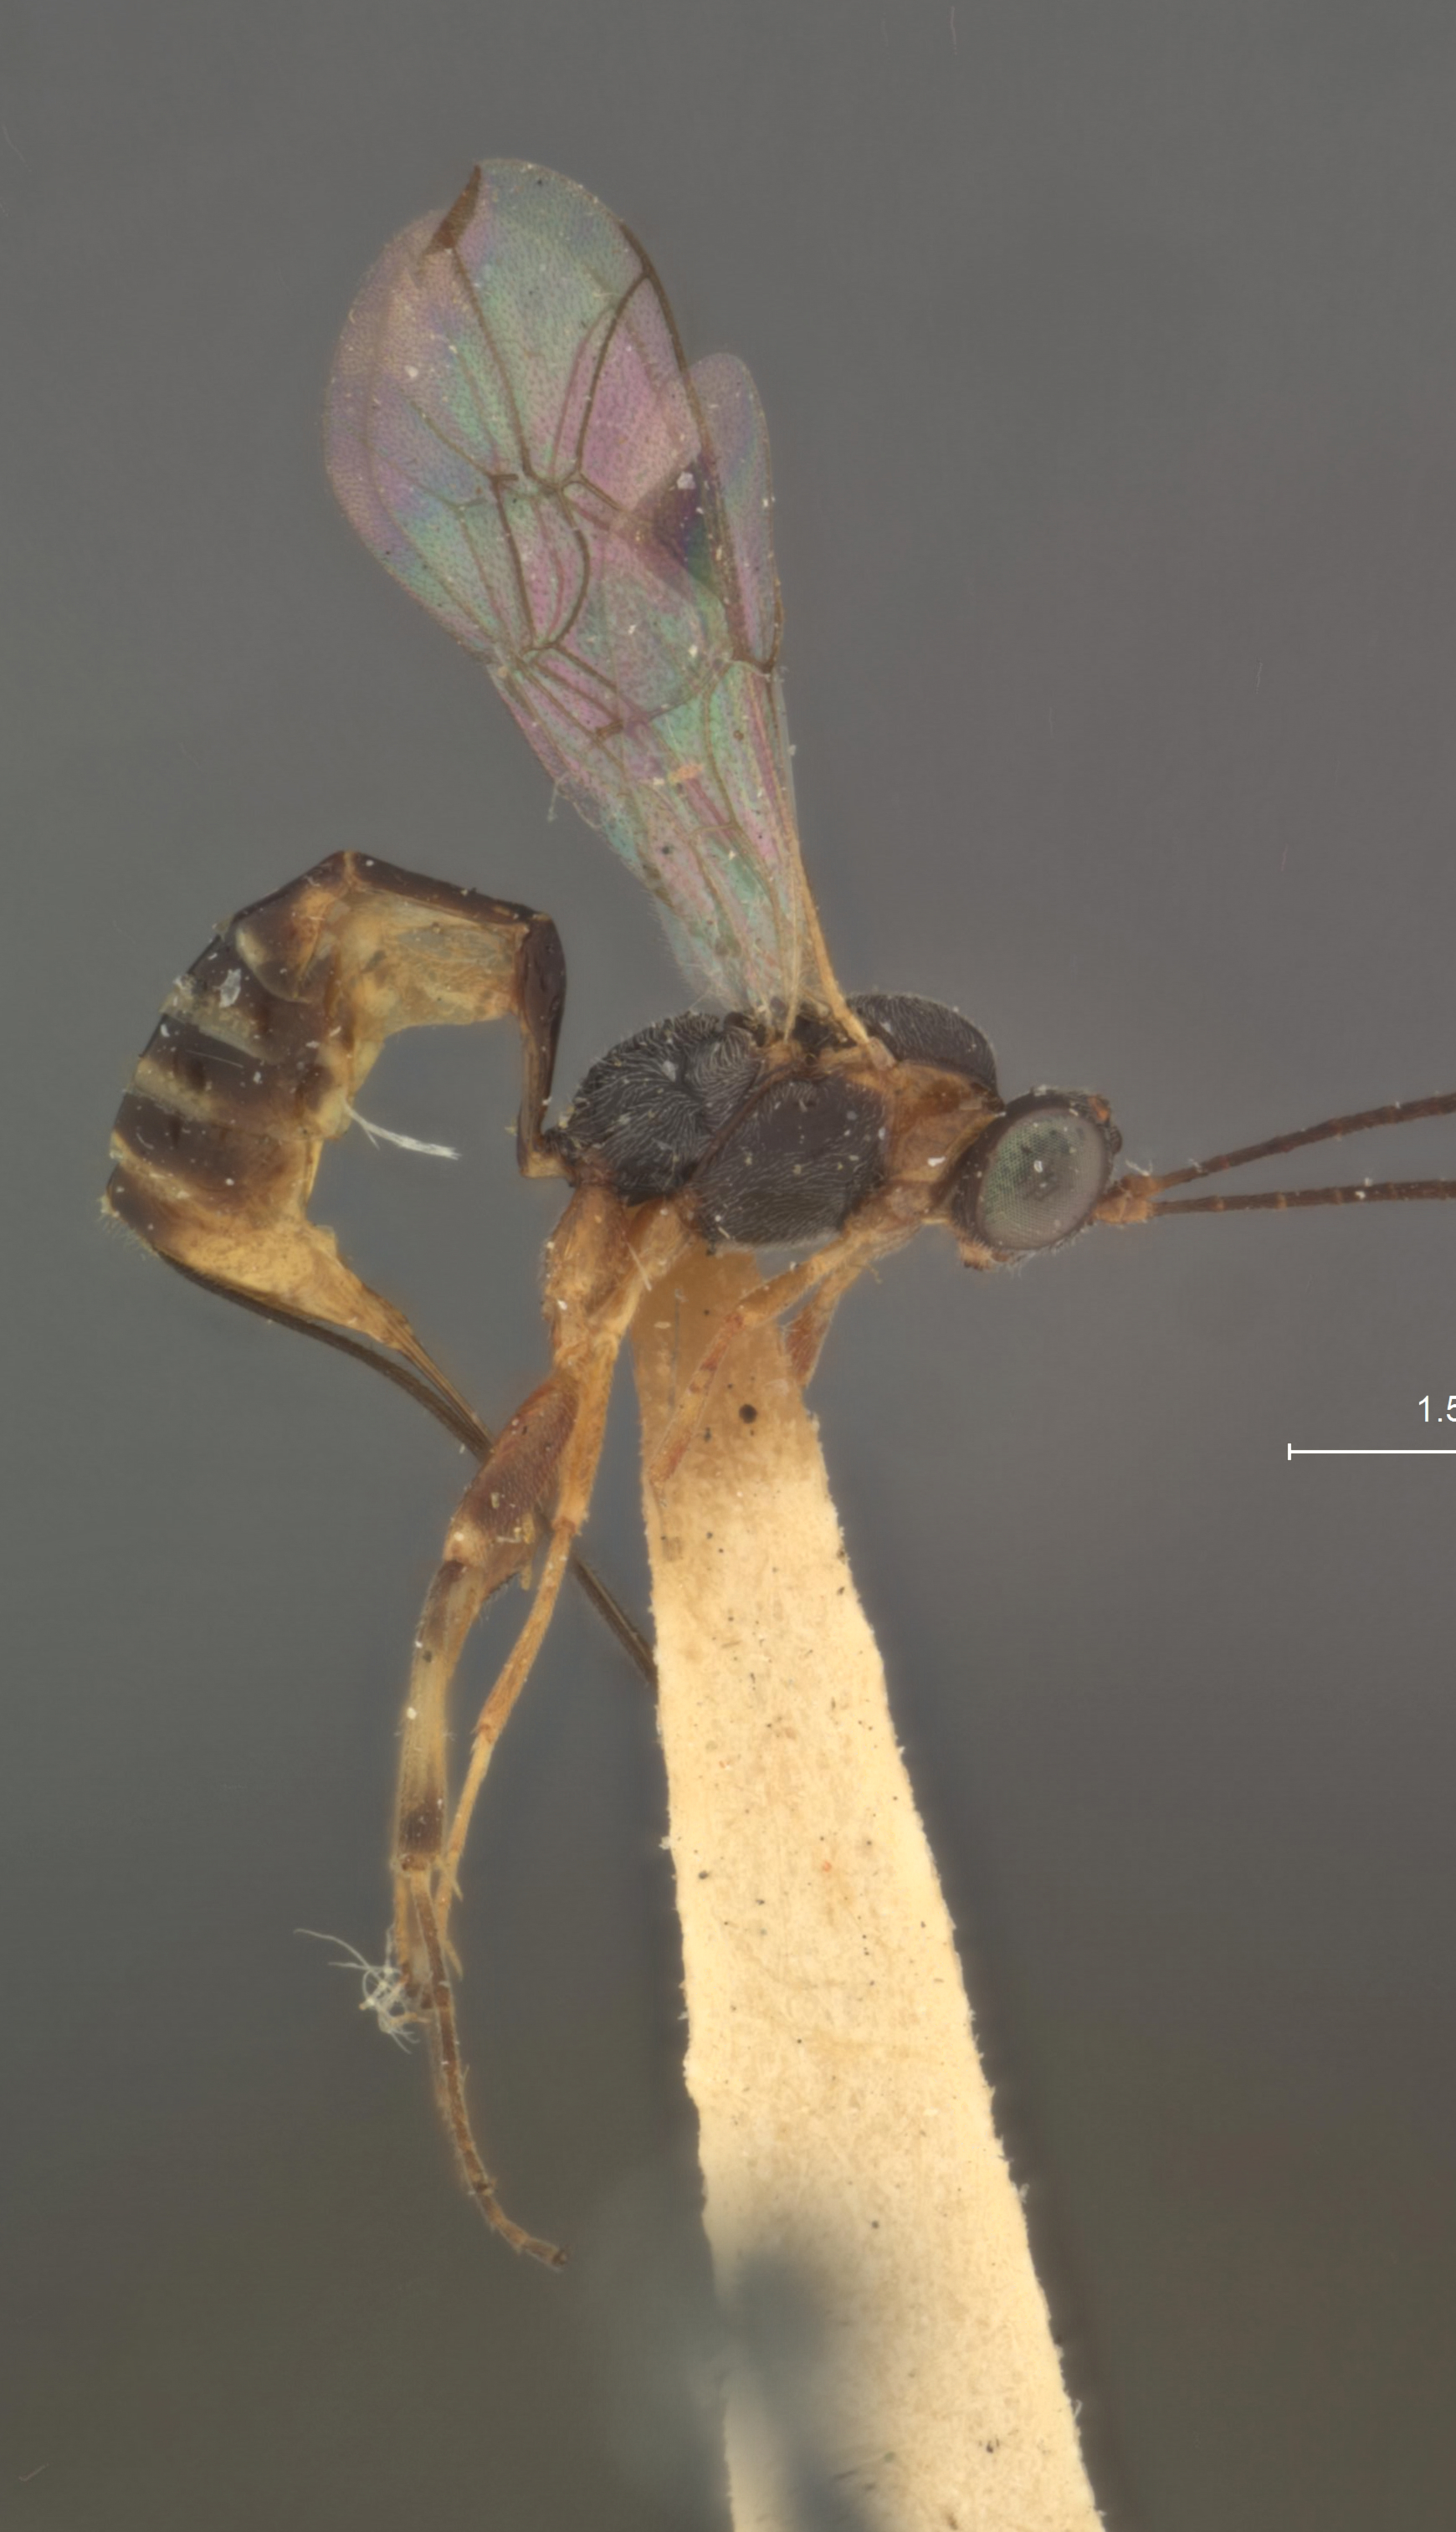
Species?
Pristomerus laticeps
